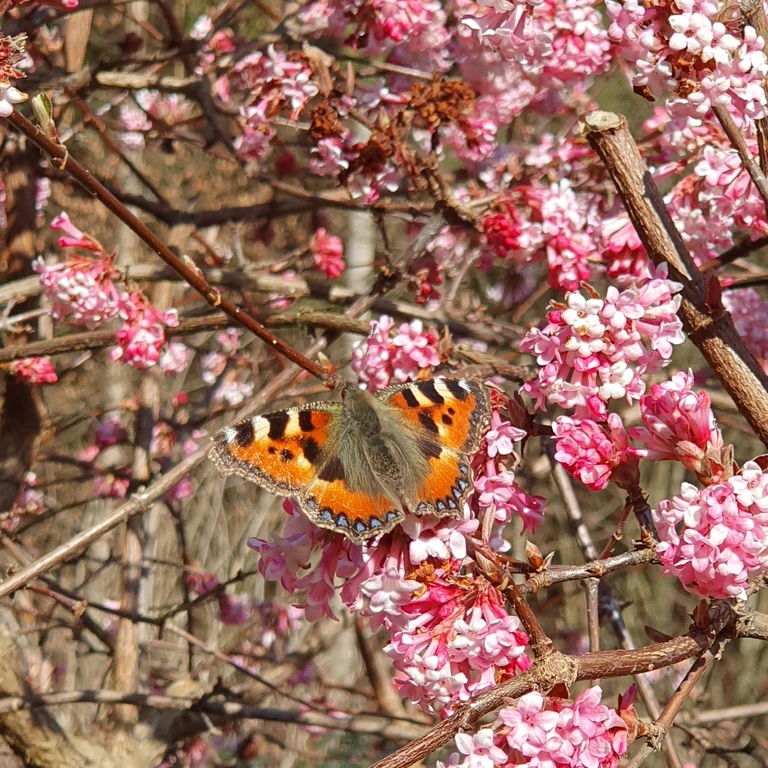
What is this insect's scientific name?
Aglais urticae
